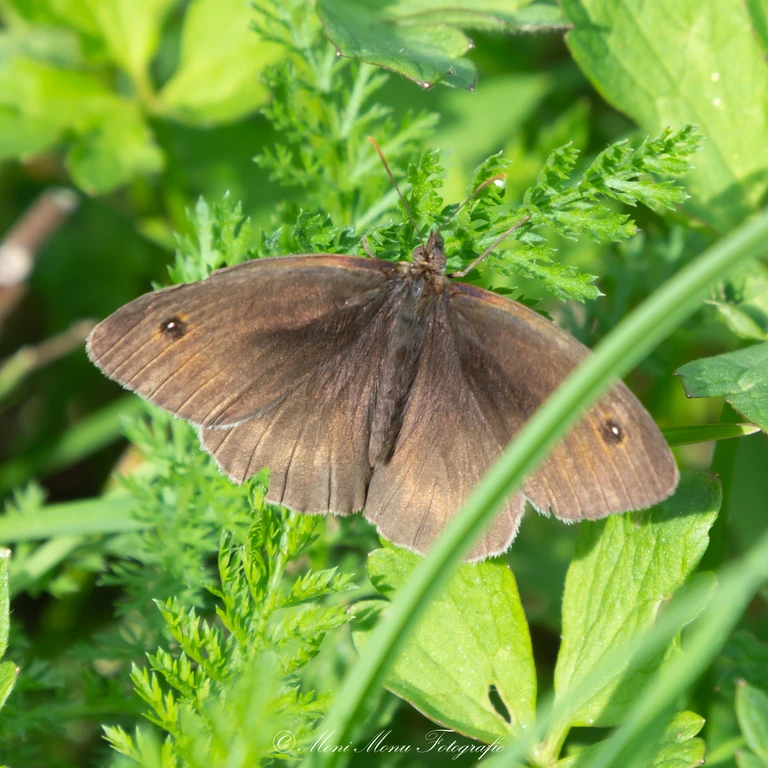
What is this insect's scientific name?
Maniola jurtina
